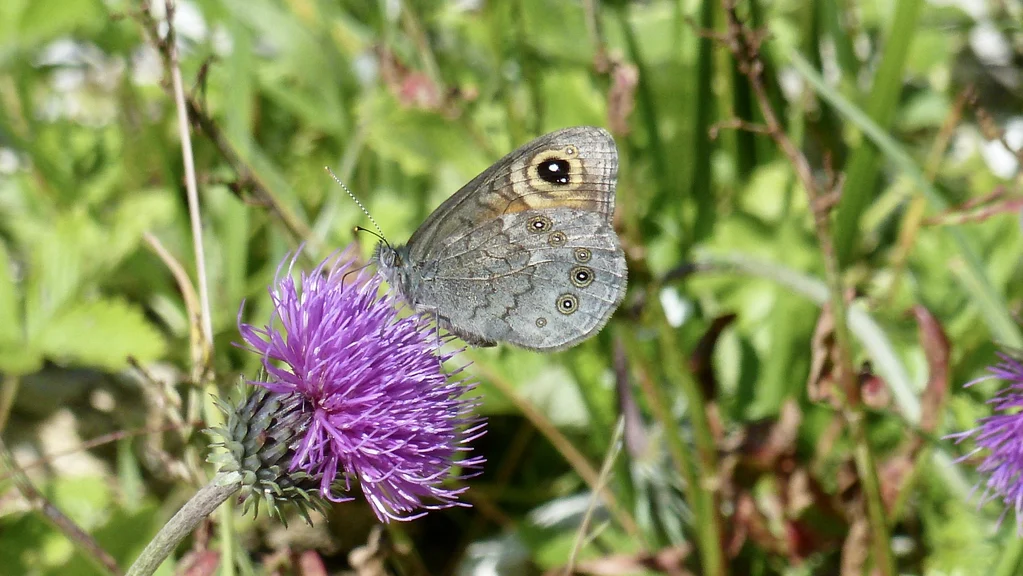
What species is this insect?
Lasiommata maera (also Pararge maera)
